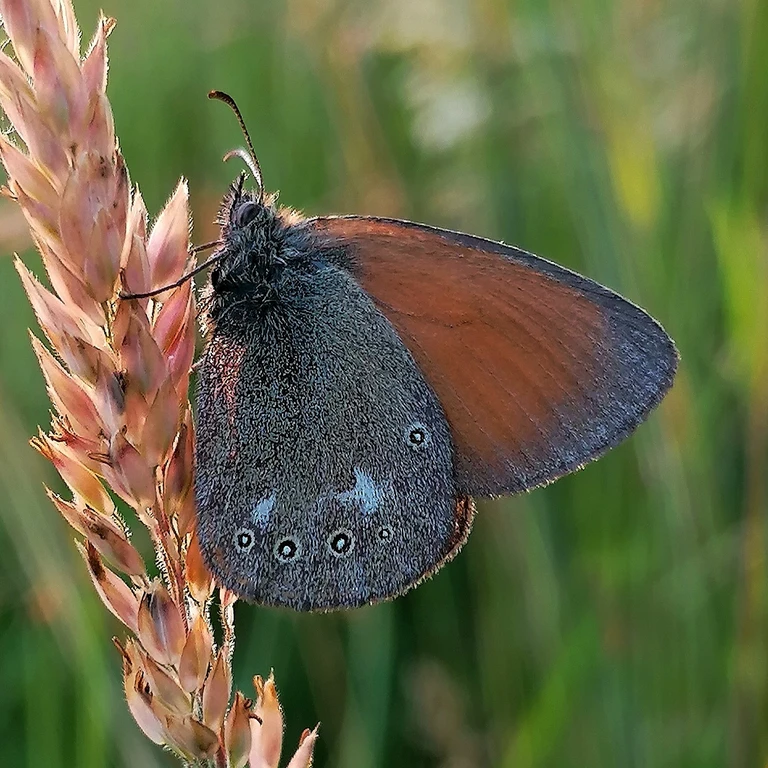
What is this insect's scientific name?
Coenonympha glycerion (also Coenonympha iphis)
